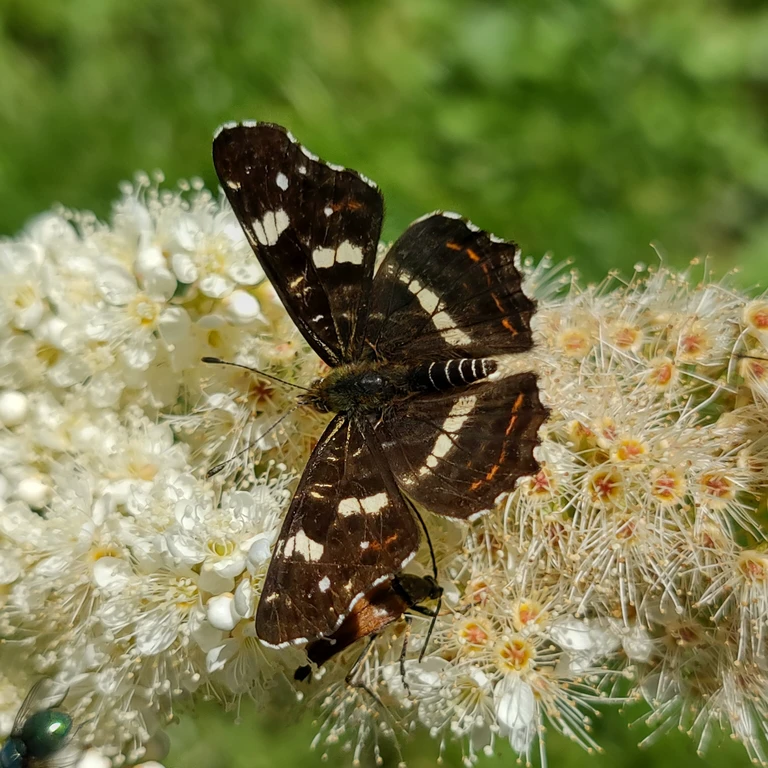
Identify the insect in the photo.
Araschnia levana
